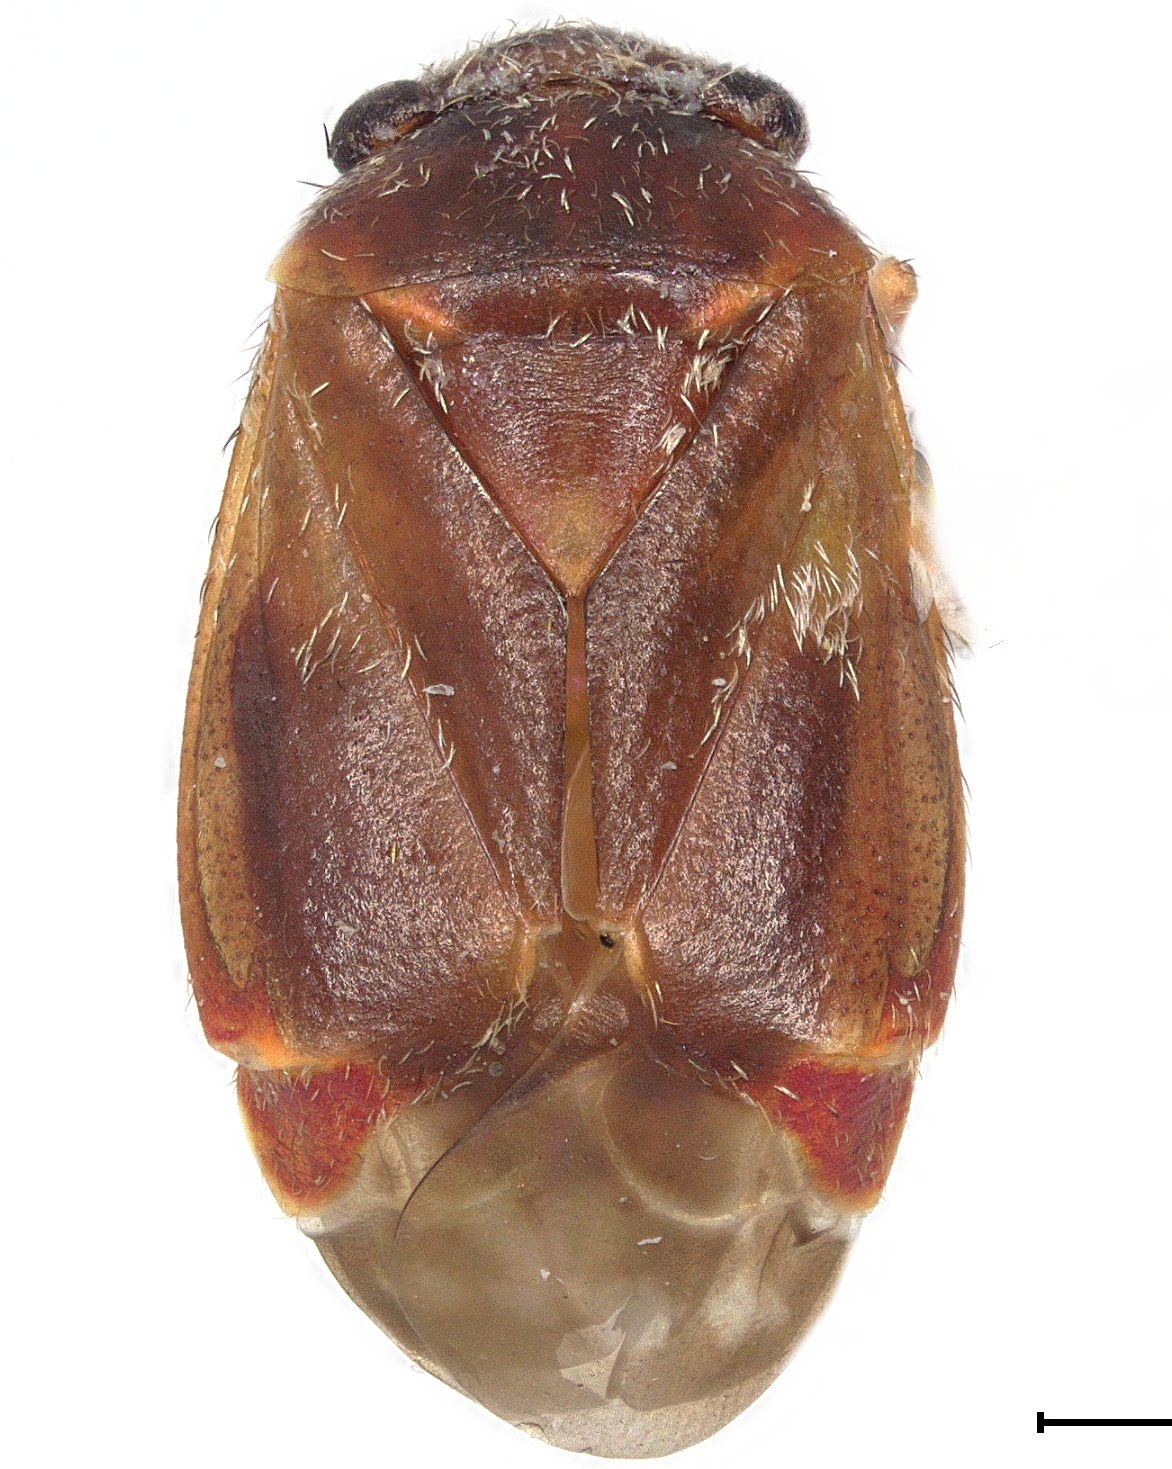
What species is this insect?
Hypseloecus cassisi
